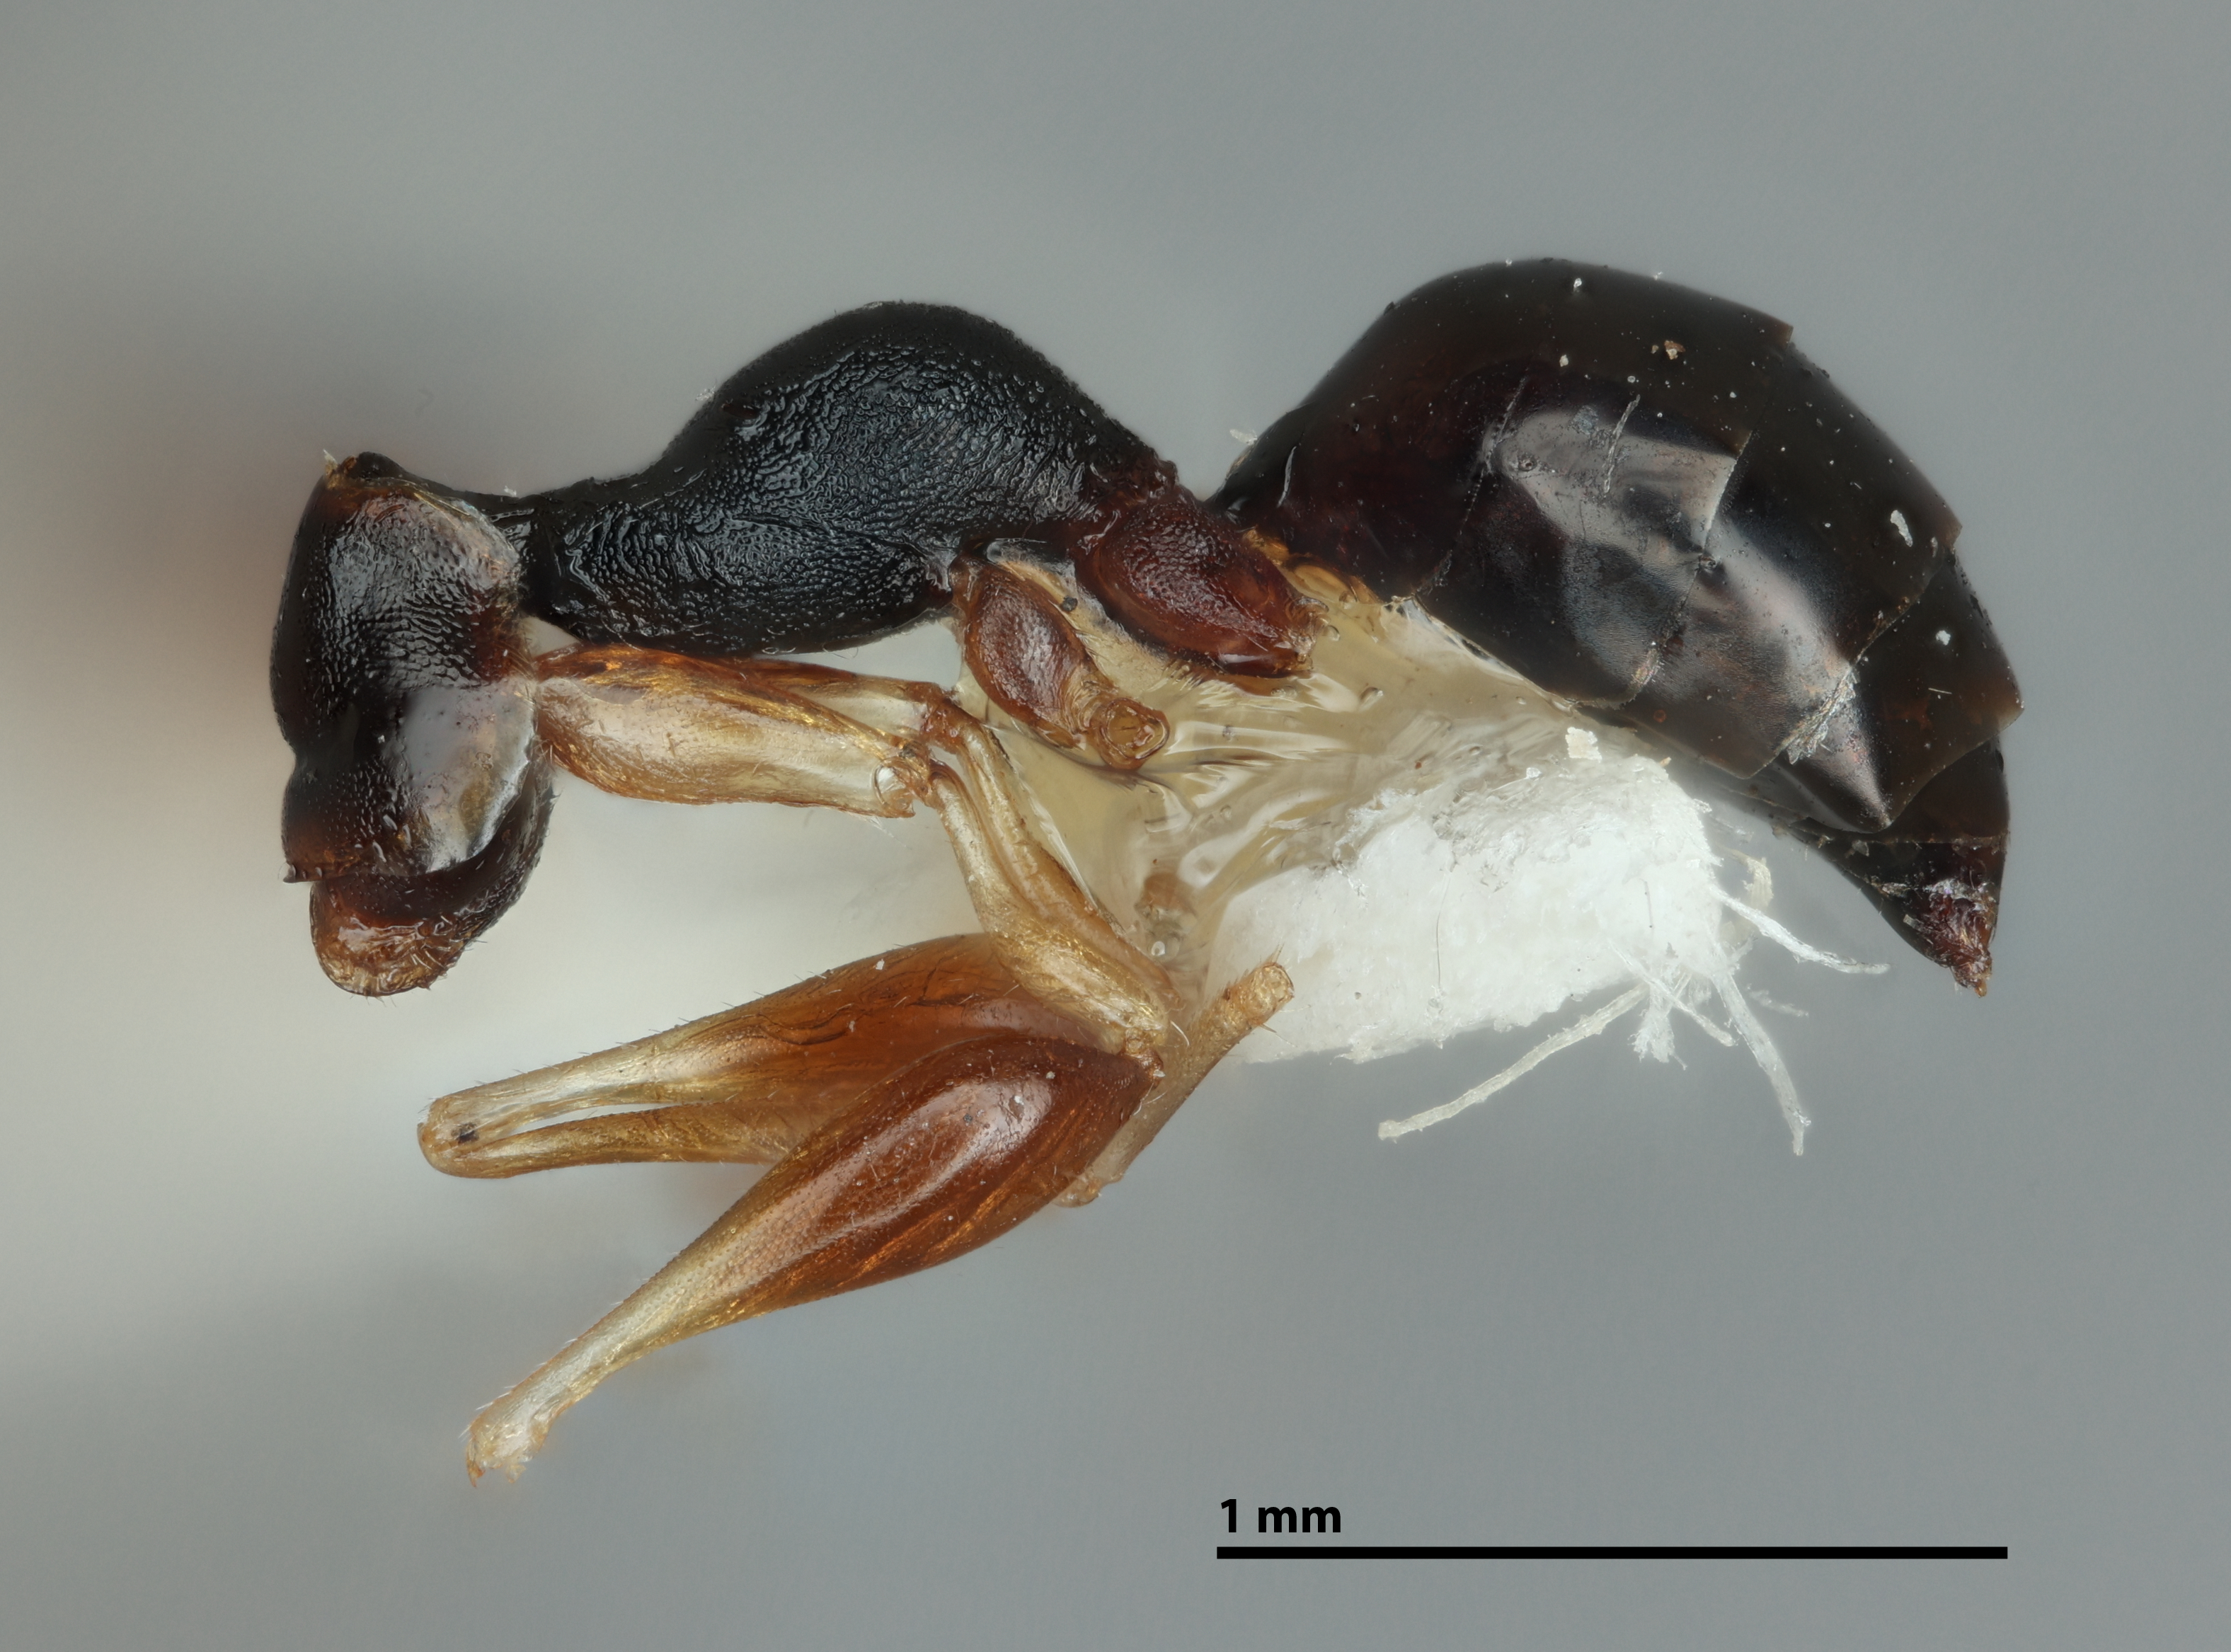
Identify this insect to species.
Gonatopus punctatus
